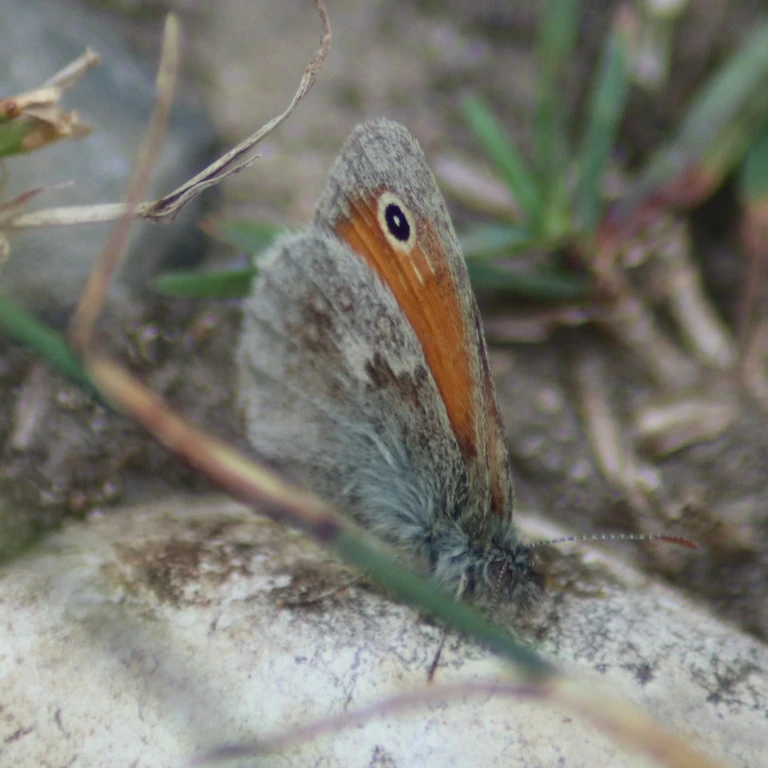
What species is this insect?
Coenonympha pamphilus
